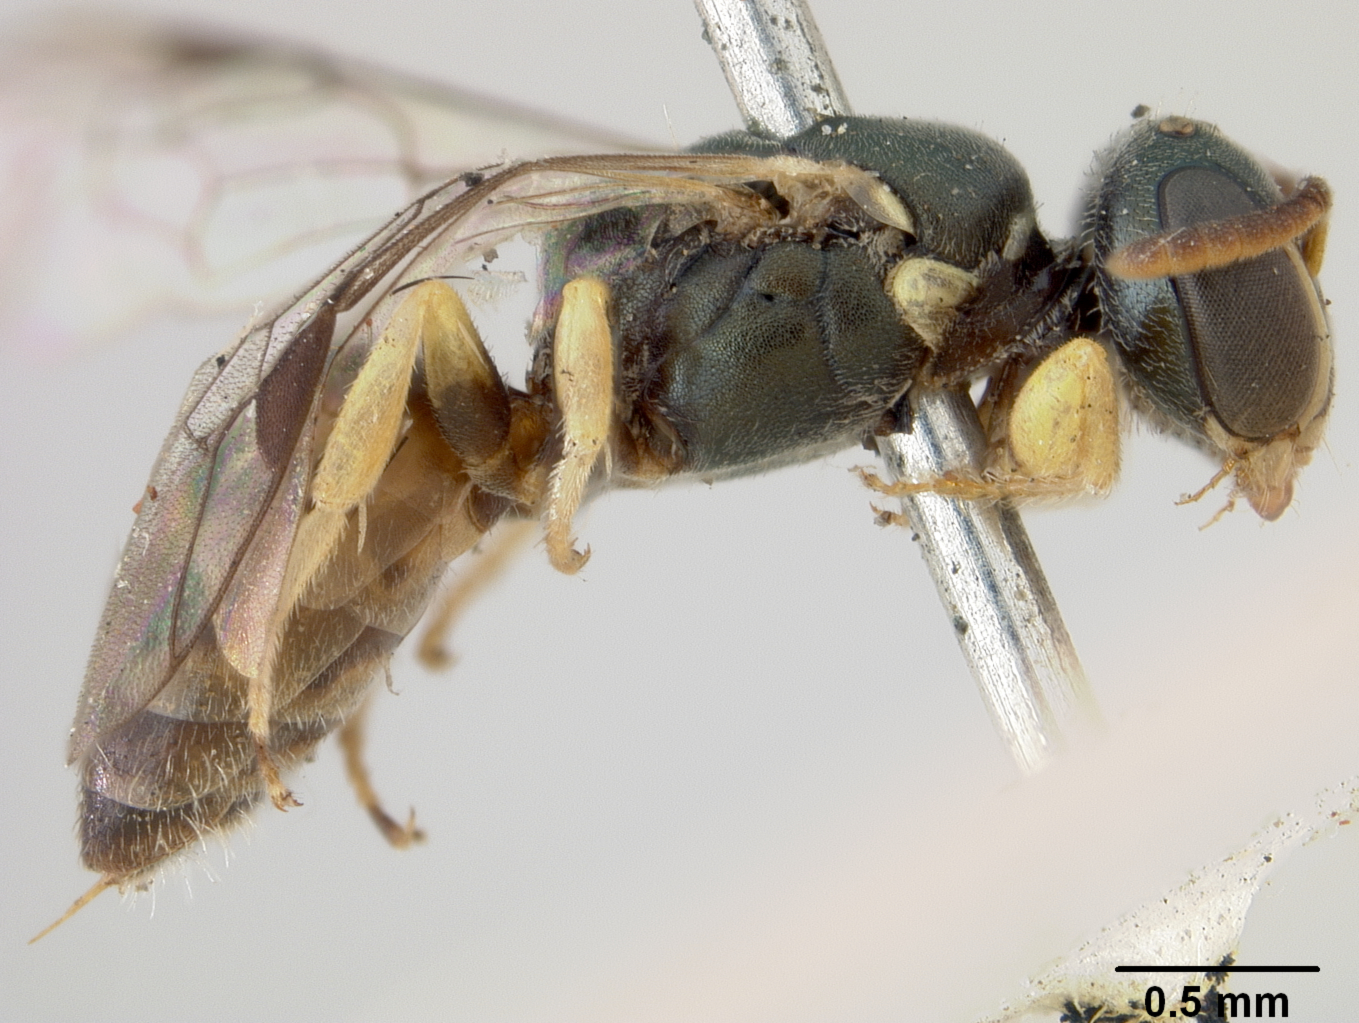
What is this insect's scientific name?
Prosopis mediovirens
